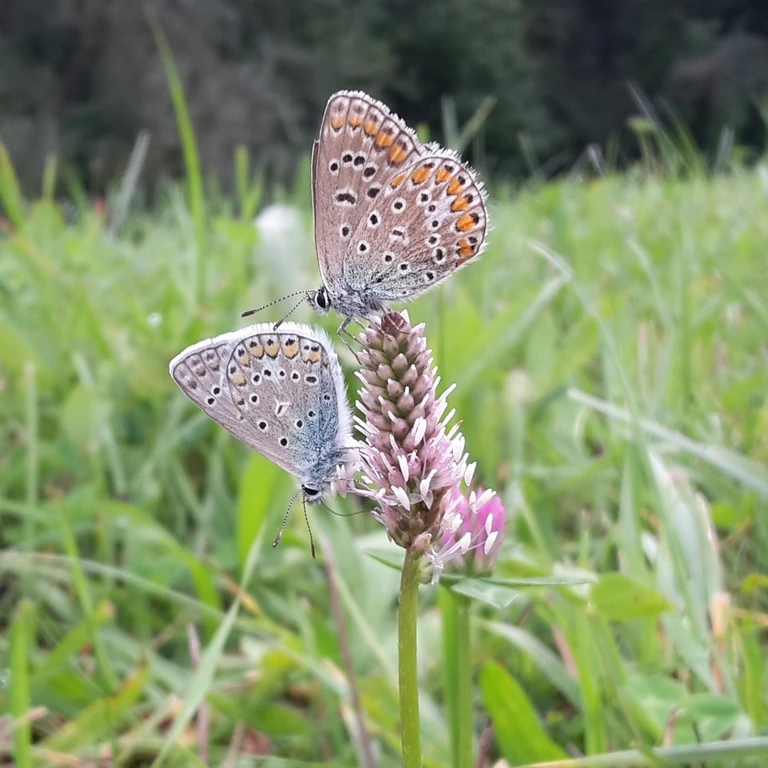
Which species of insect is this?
Polyommatus icarus
